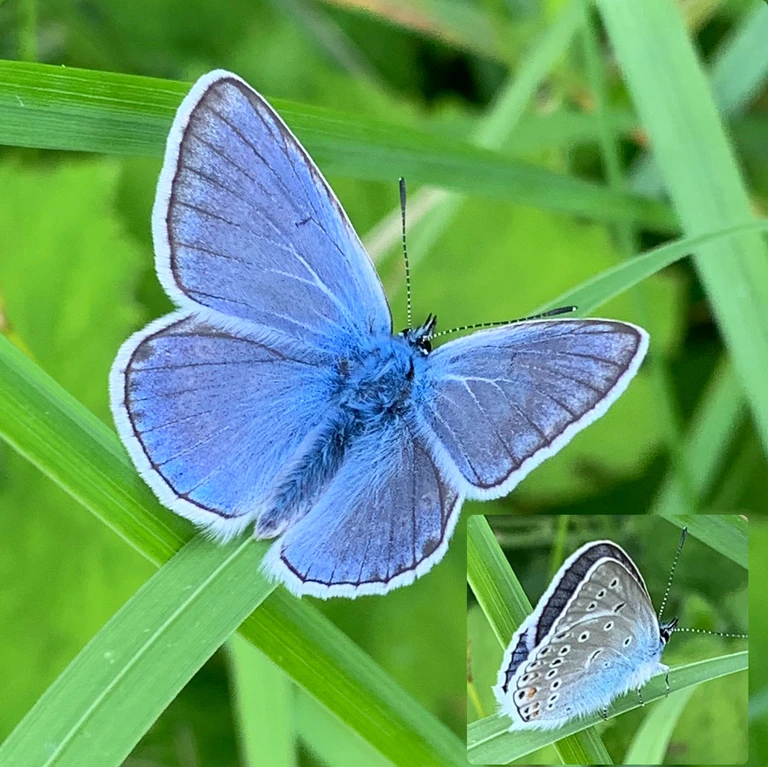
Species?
Polyommatus amandus (also Plebejus amanda)
